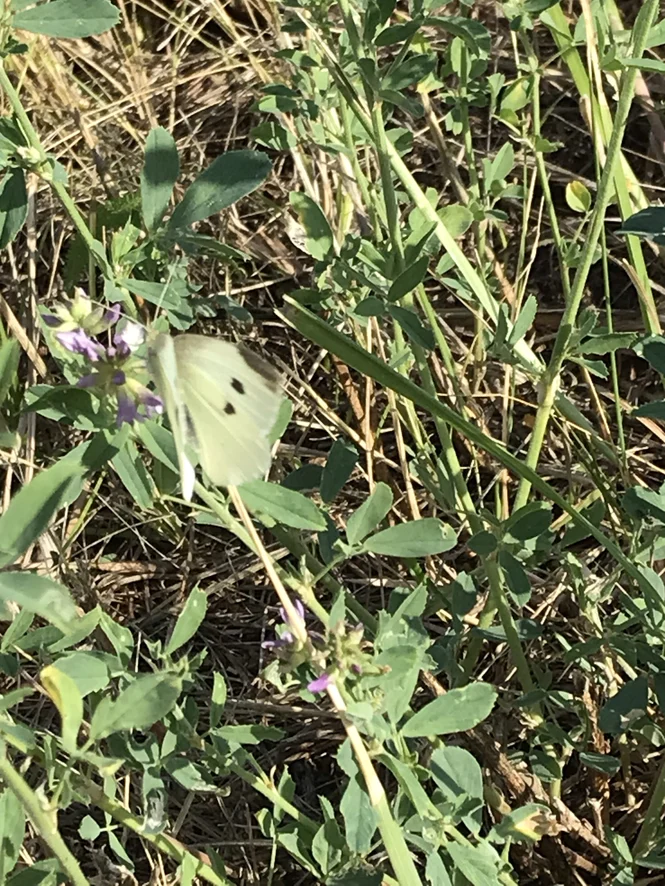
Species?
Pieris rapae
